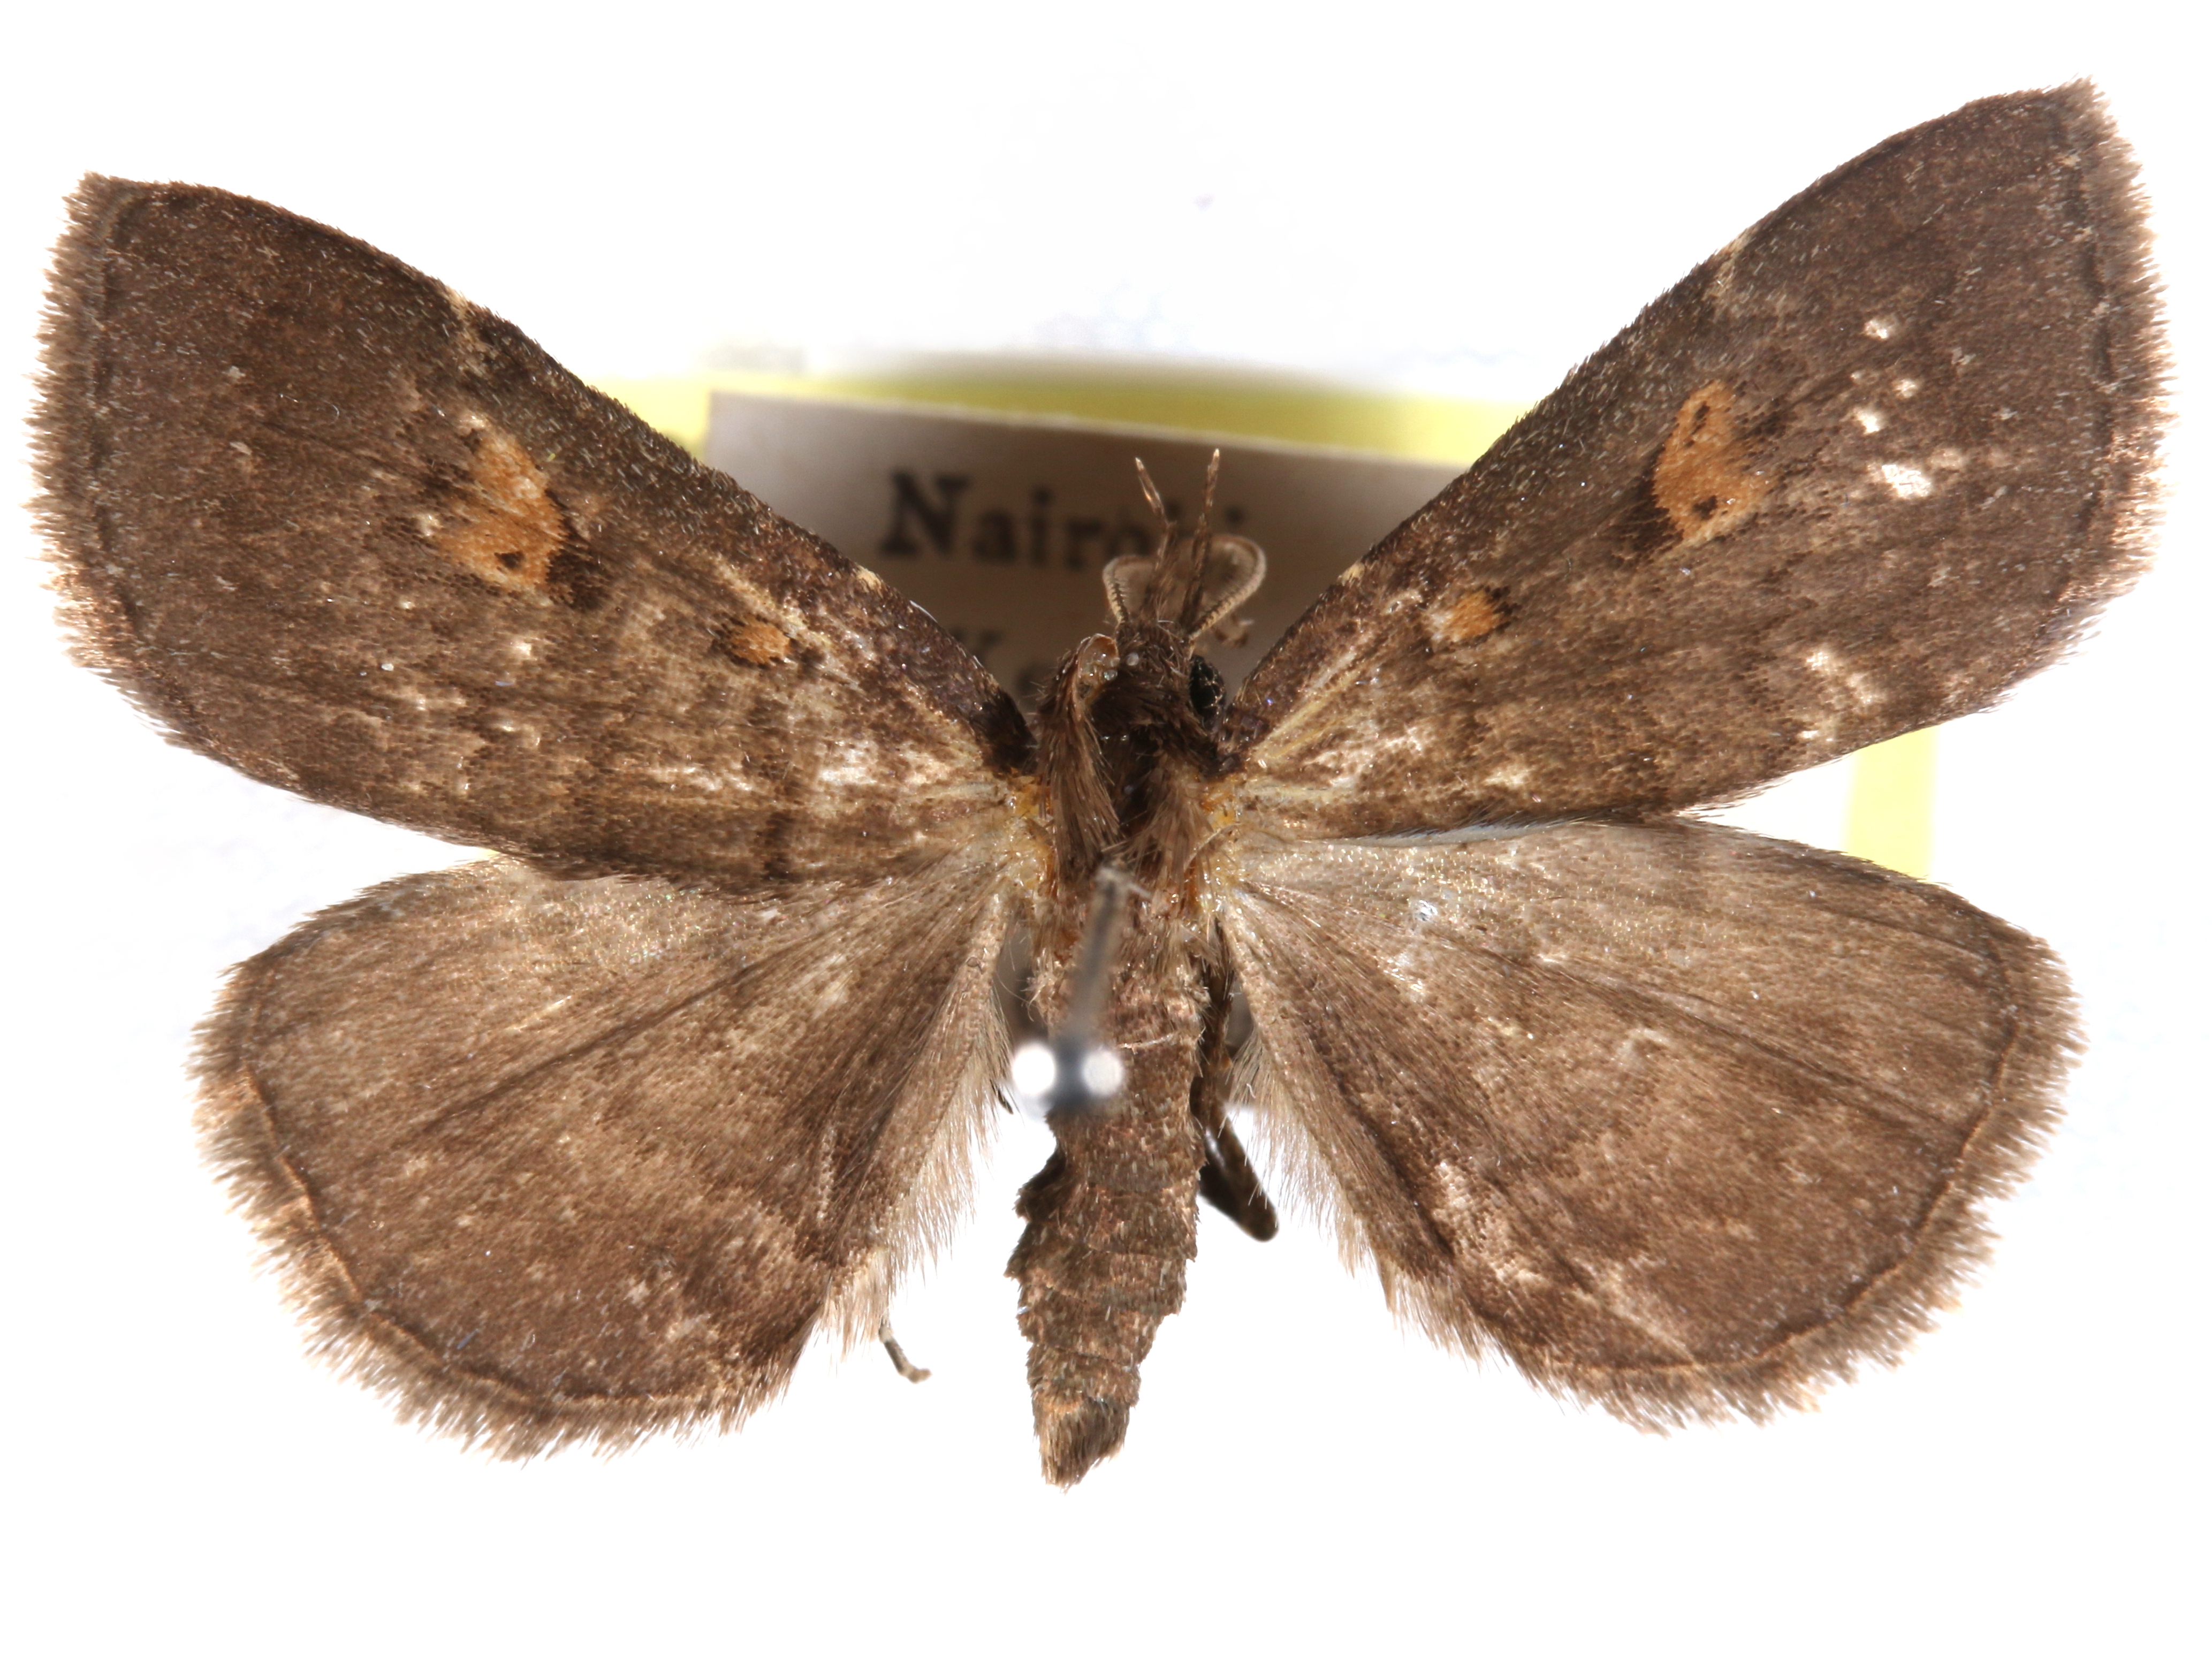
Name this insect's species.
Leiorhynx atrirena
